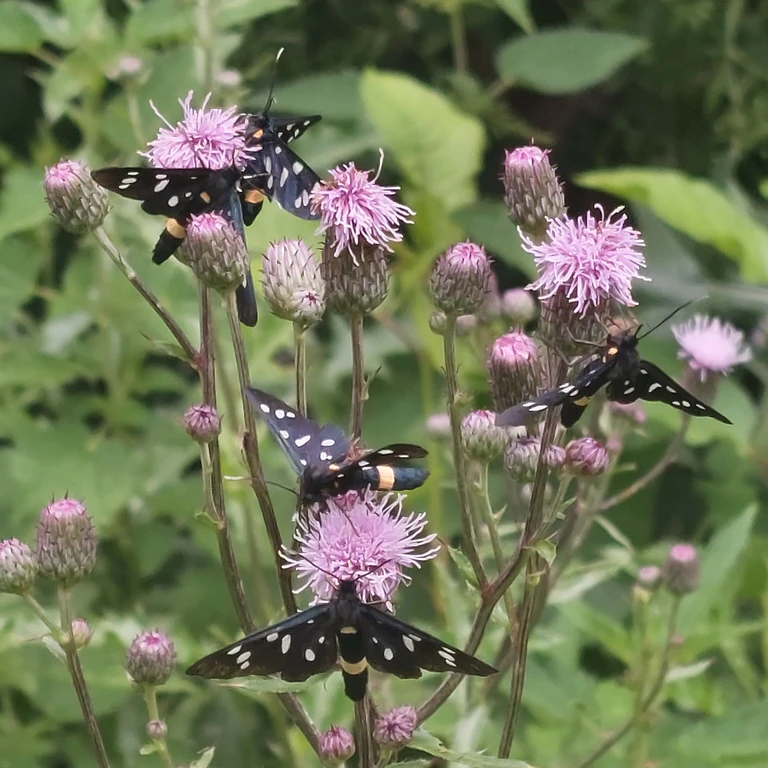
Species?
Amata phegea
